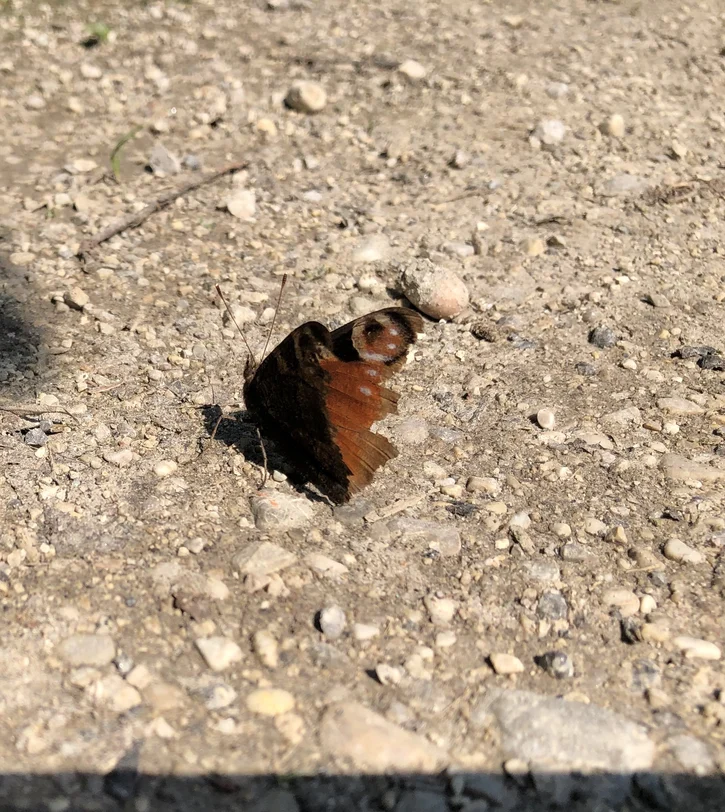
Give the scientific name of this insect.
Aglais io
